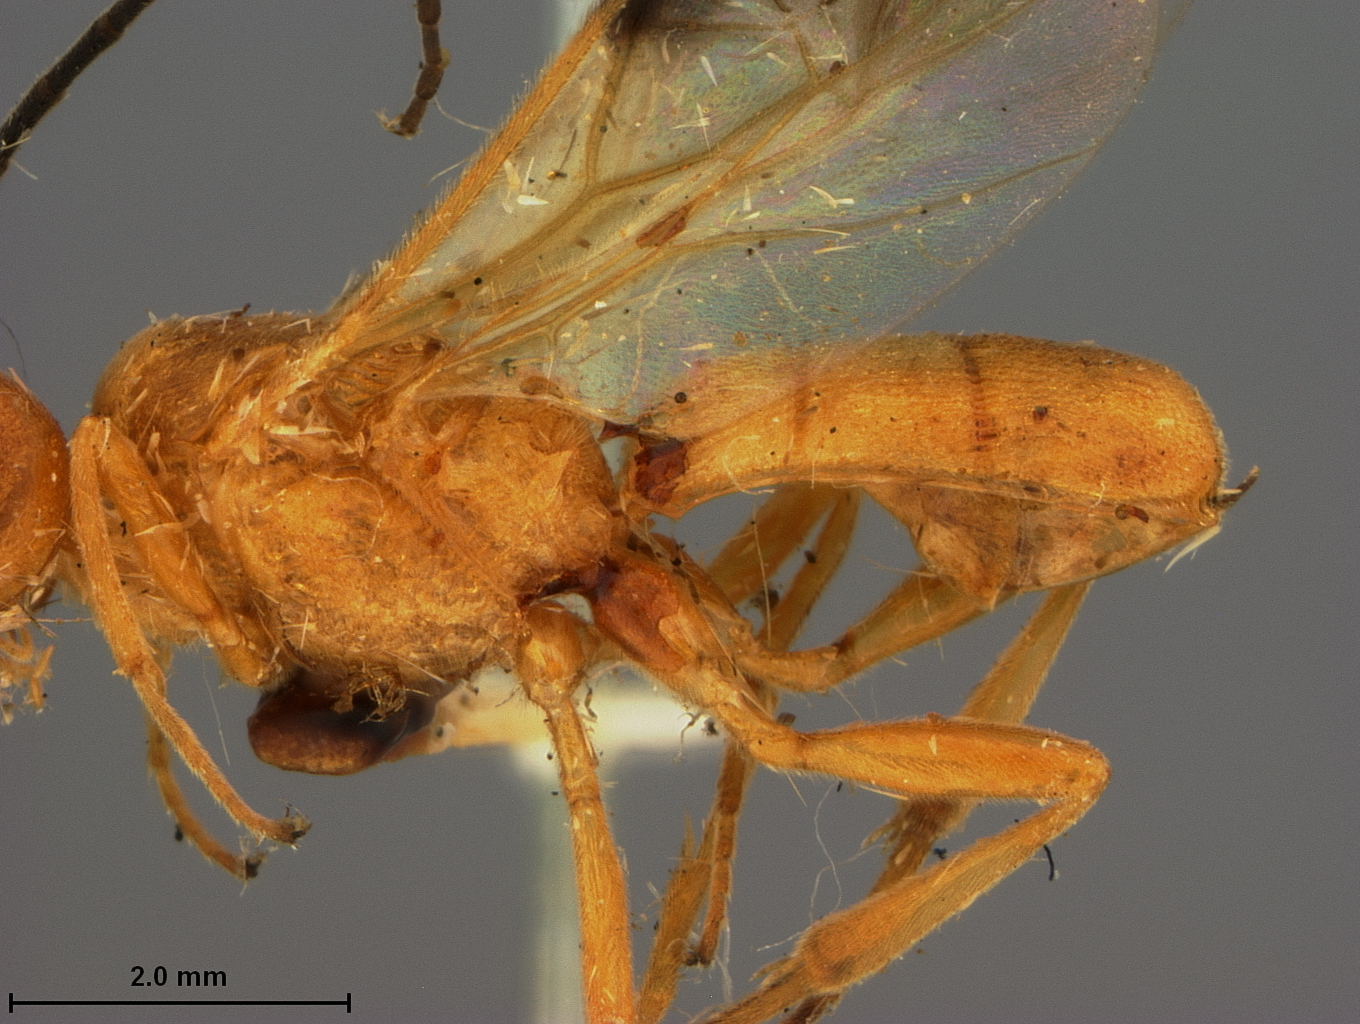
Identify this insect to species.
Phanerotoma flaires
